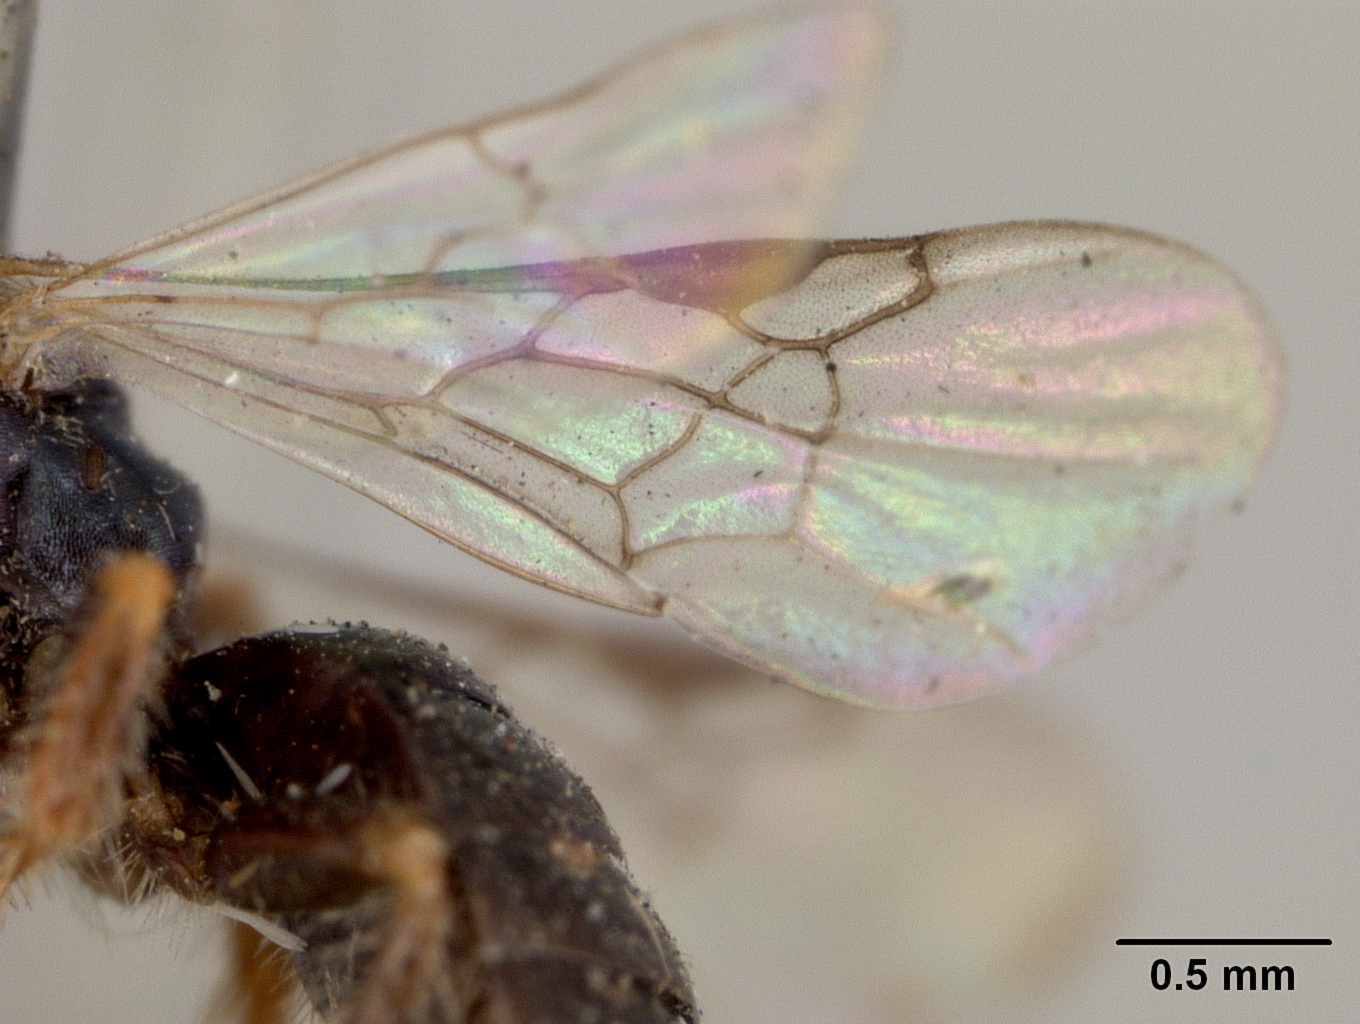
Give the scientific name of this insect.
Perdita maura
